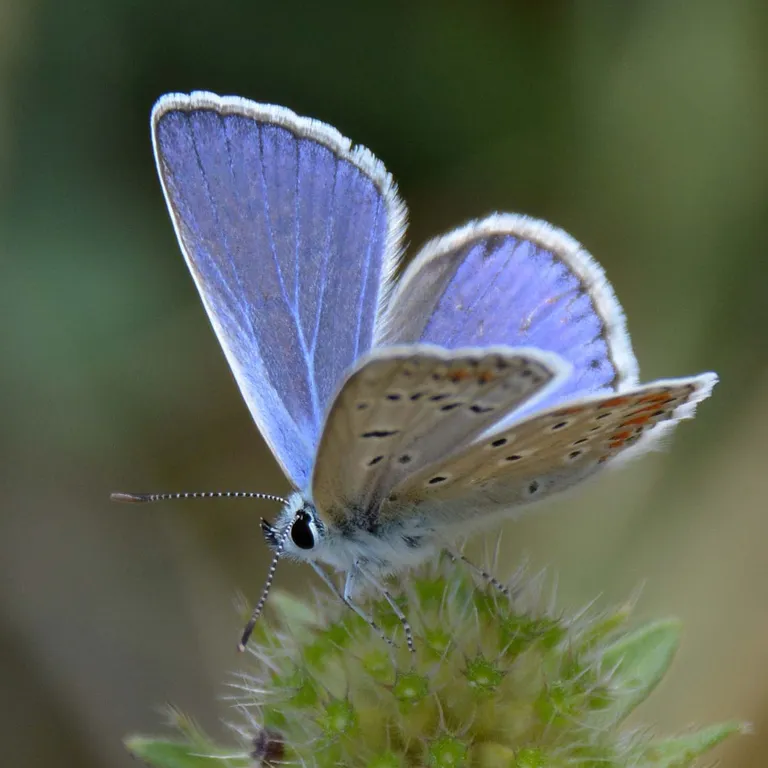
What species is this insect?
Polyommatus icarus
